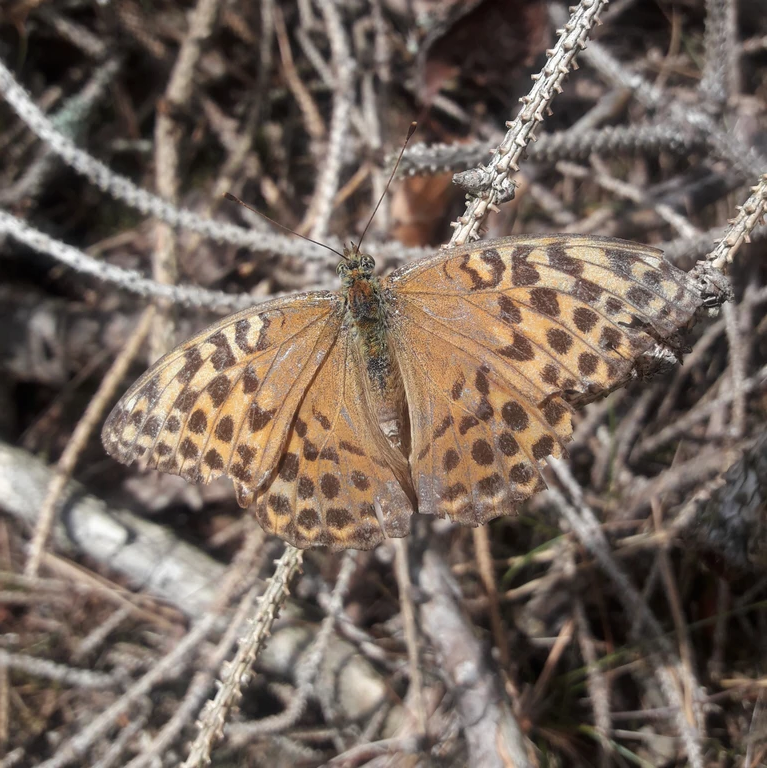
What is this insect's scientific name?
Argynnis paphia
